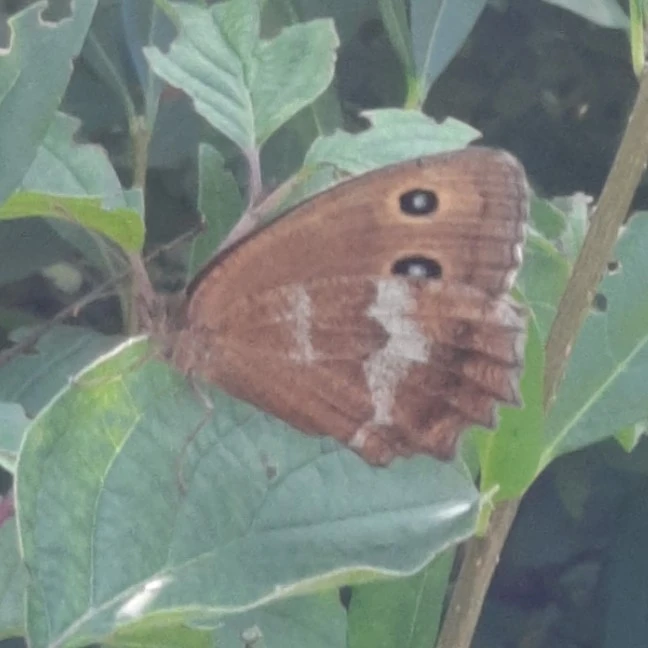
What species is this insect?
Minois dryas
